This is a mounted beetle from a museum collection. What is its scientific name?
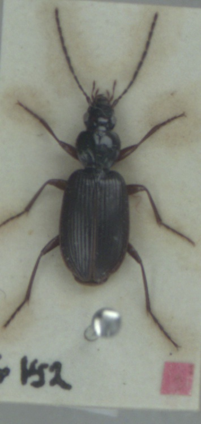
Platynus livens
